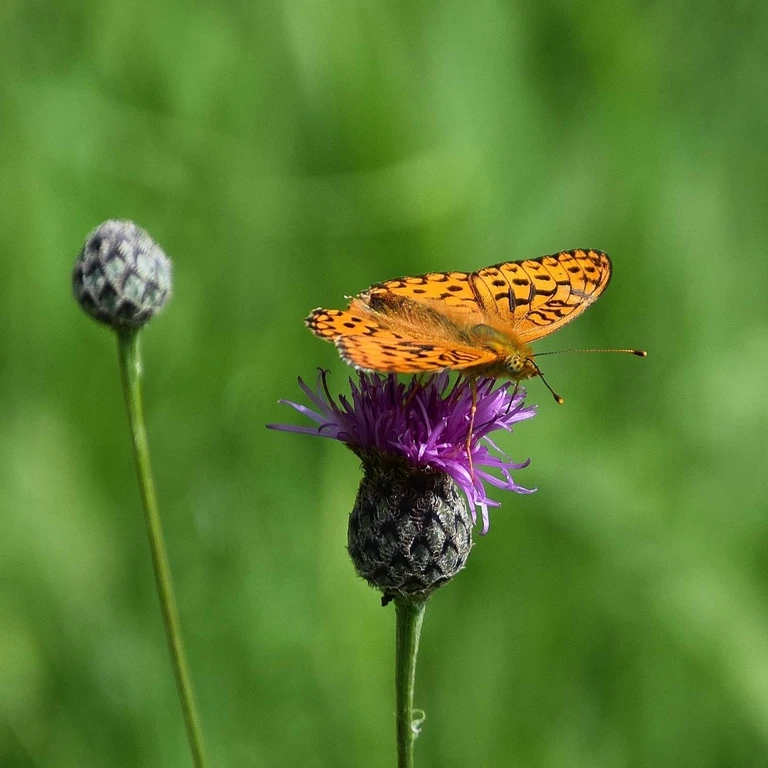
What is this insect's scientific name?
Fabriciana adippe
